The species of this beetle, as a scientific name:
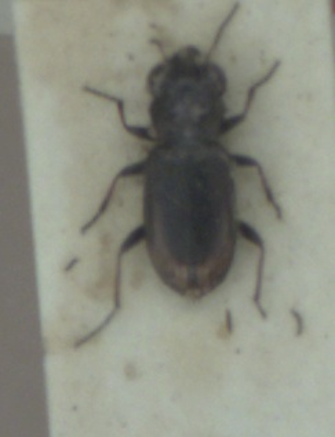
Notiophilus biguttatus
